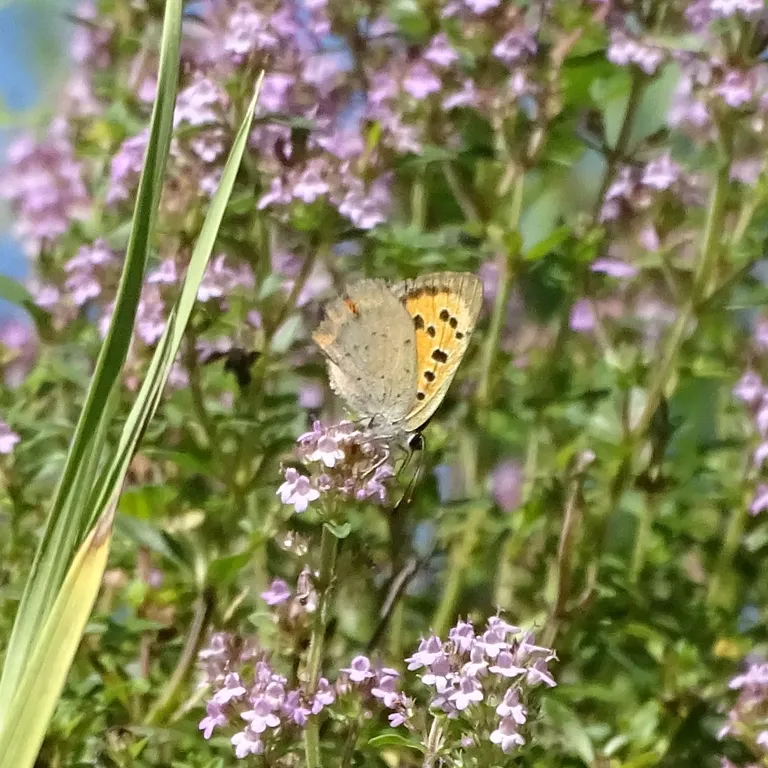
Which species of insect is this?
Lycaena phlaeas
